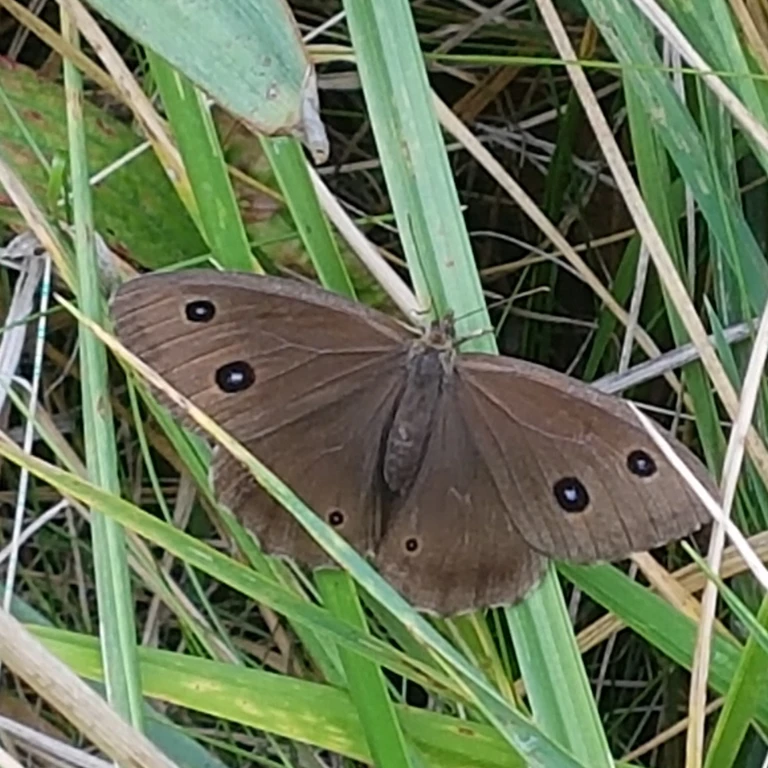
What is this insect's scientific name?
Minois dryas
